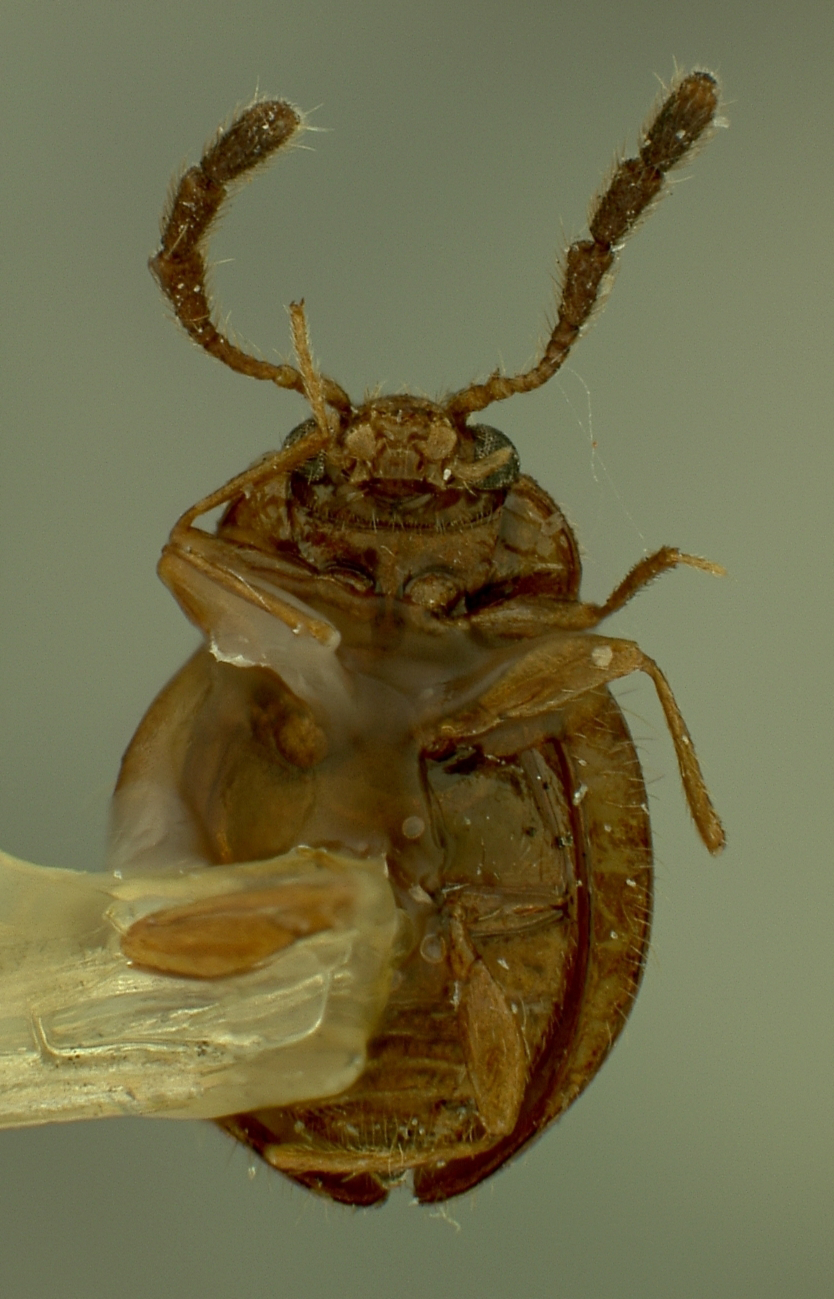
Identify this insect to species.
Parasymbius macrocerus
